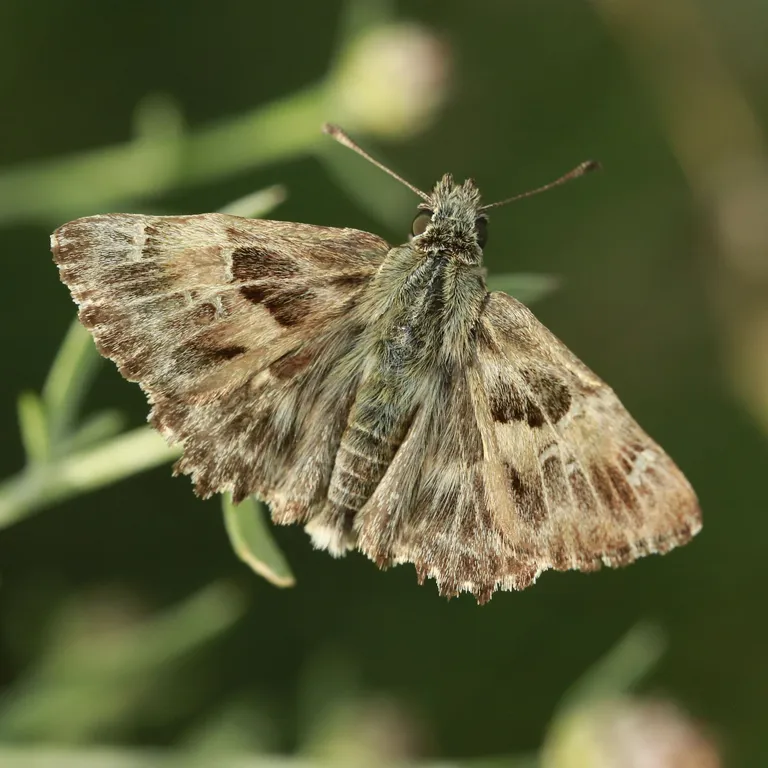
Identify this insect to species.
Carcharodus alceae
